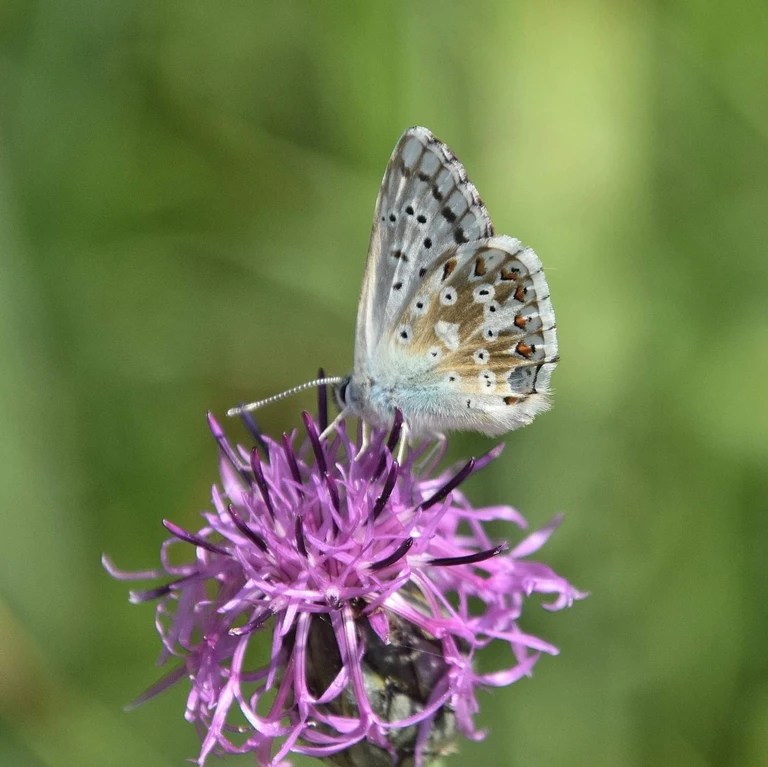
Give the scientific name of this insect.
Lysandra coridon
